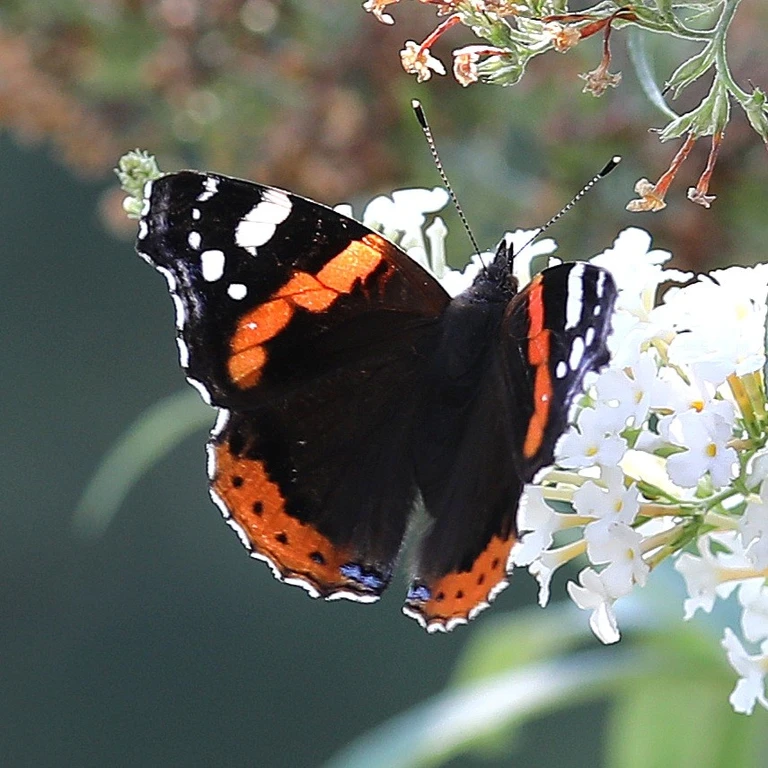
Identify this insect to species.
Vanessa atalanta
